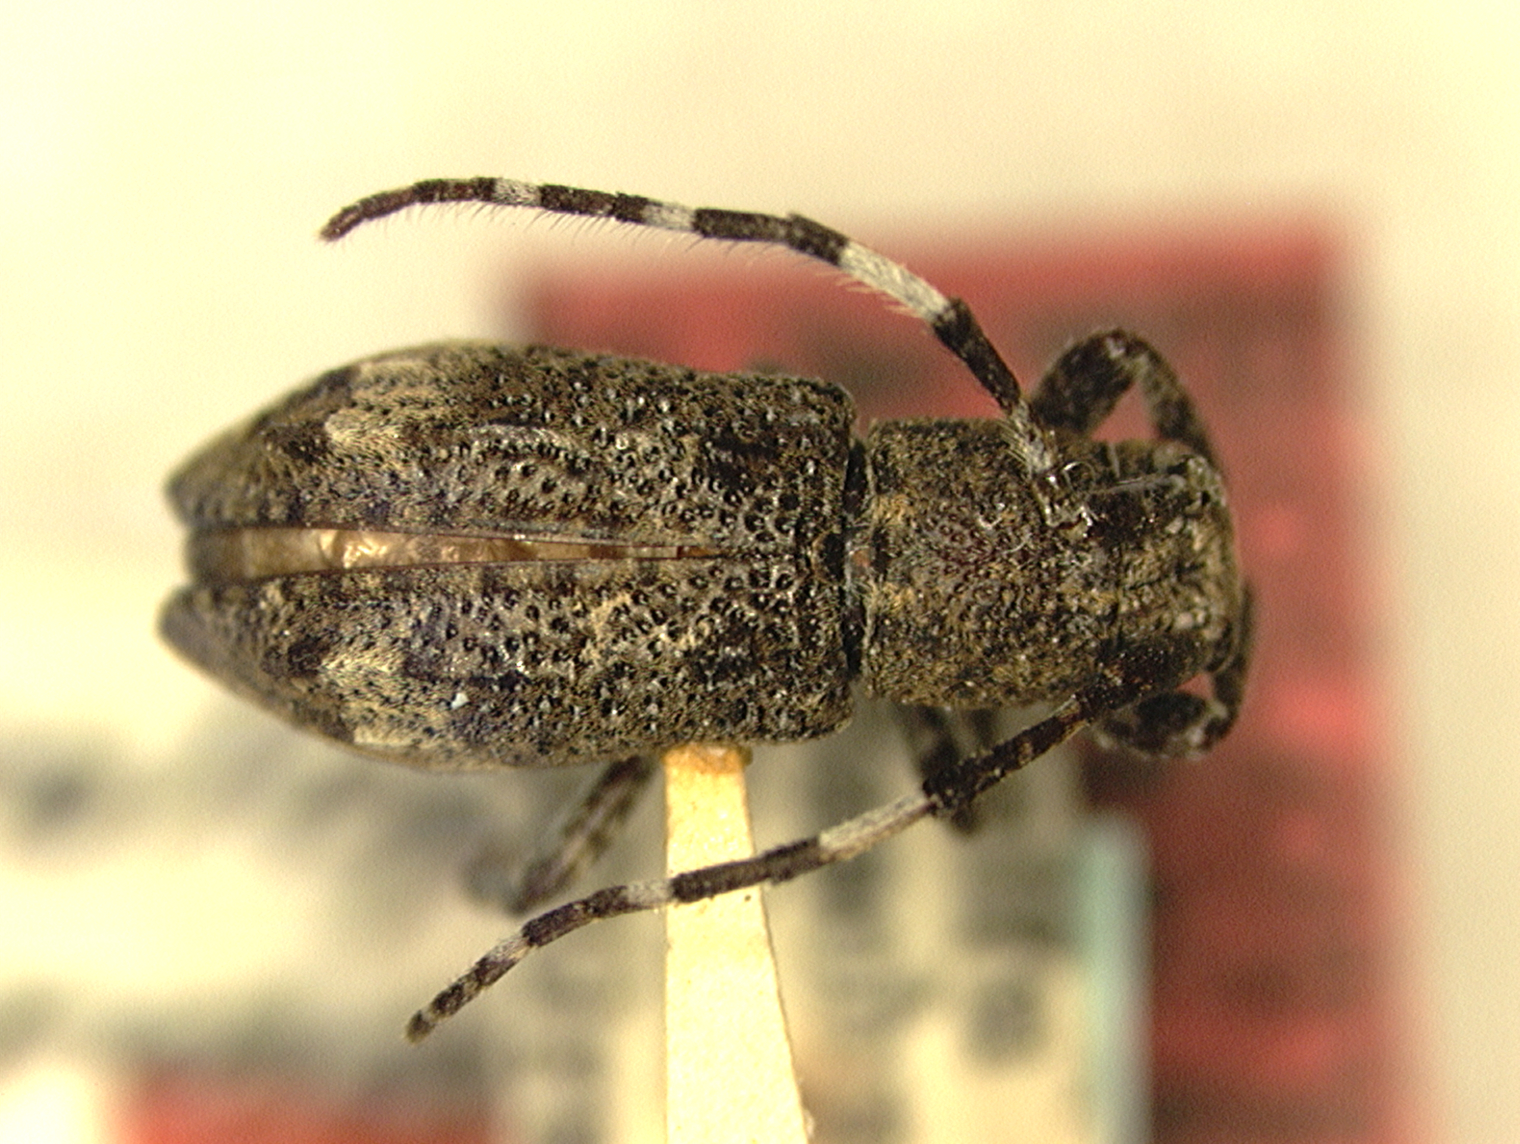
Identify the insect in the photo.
Pterolophia alternata
